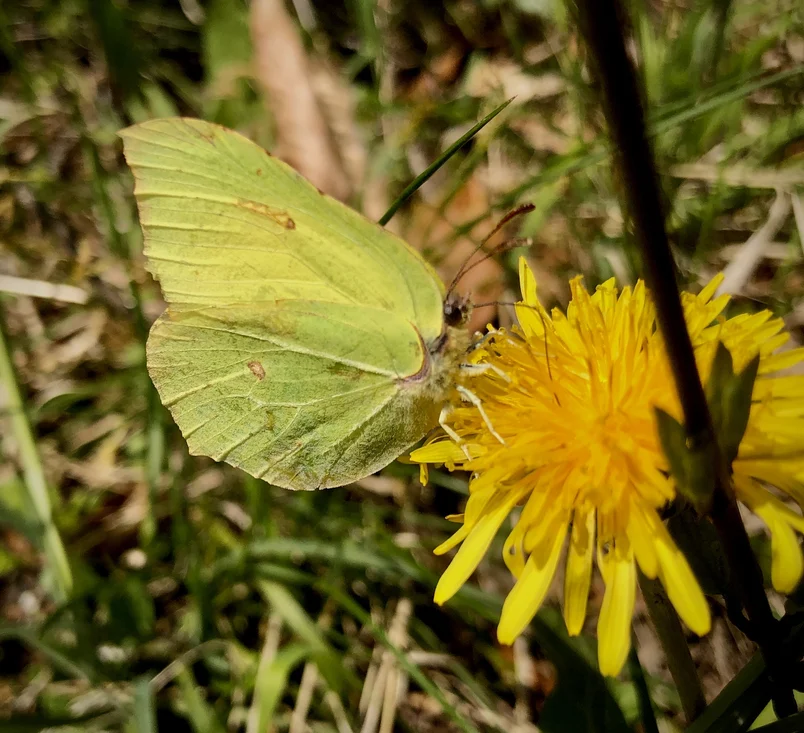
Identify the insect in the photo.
Gonepteryx rhamni
